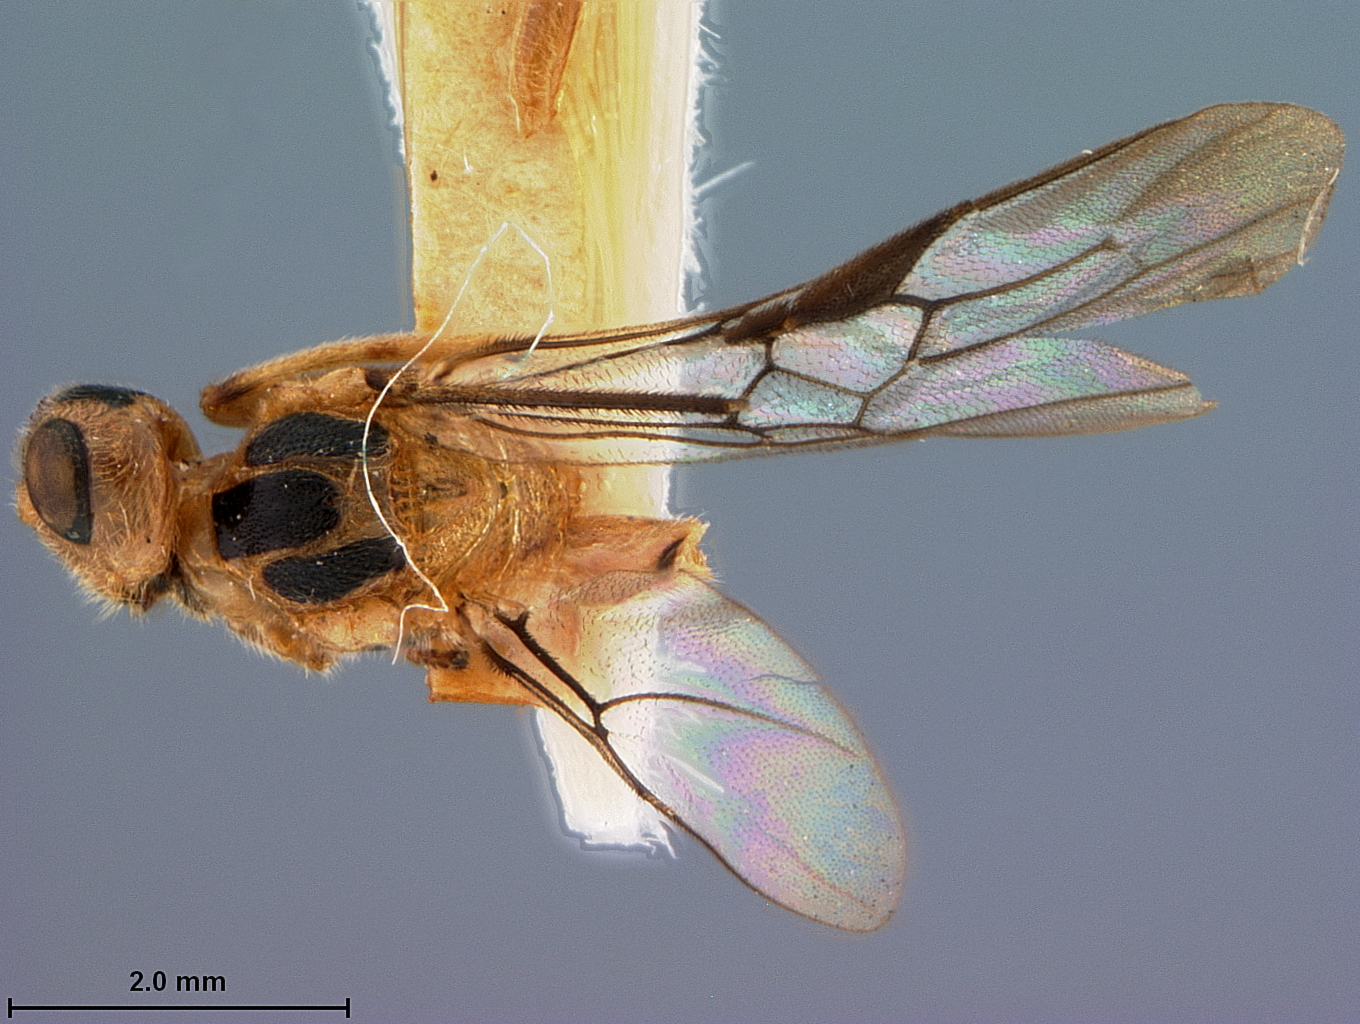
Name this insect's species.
Laminitarsus rudis
